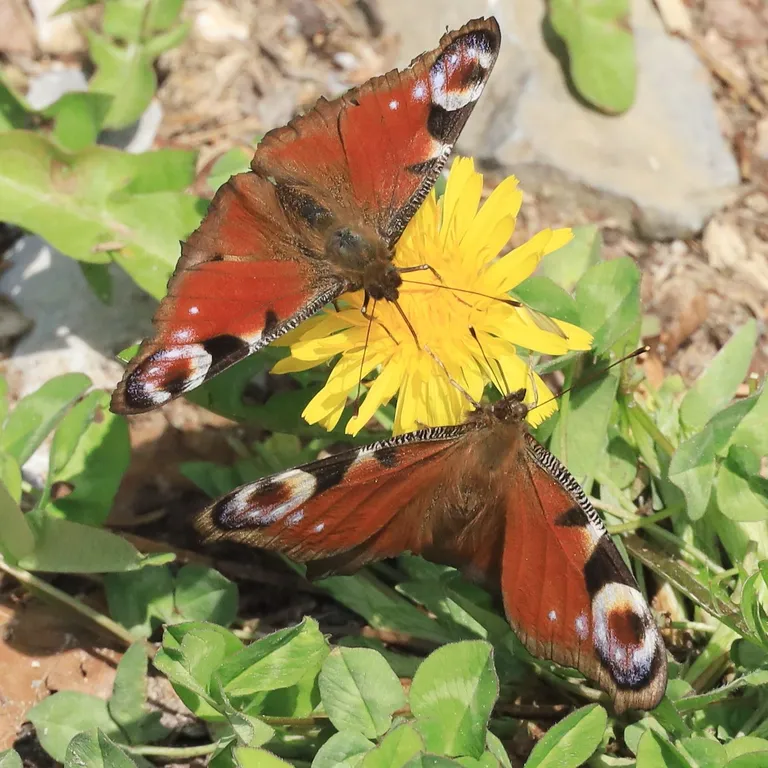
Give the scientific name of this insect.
Aglais io
